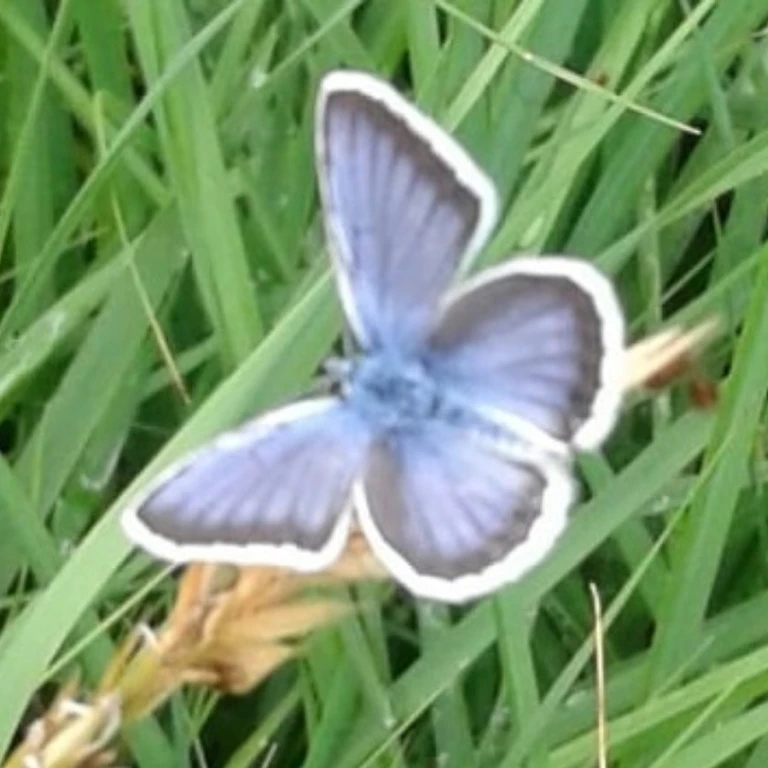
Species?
Plebejus argus
